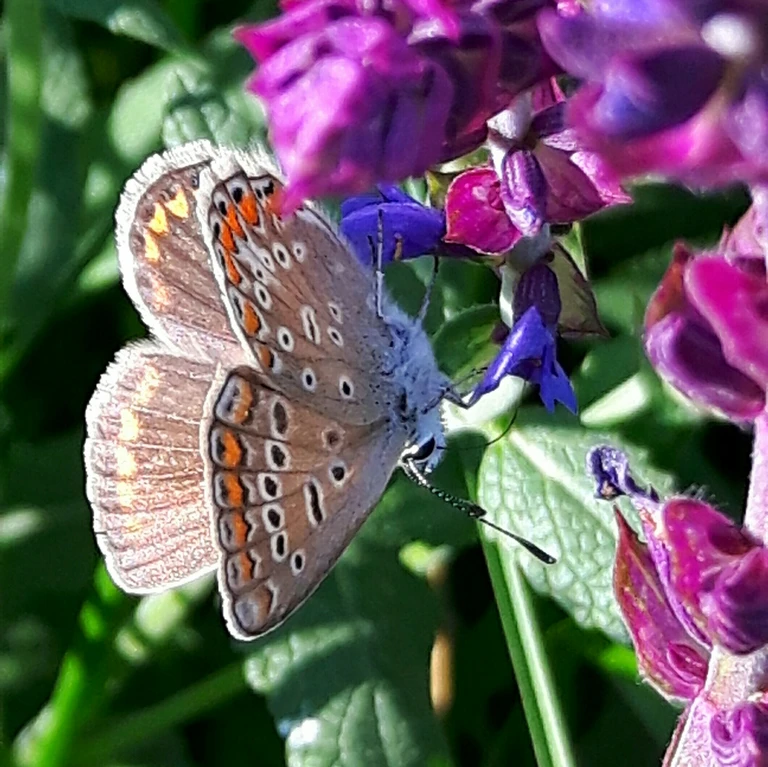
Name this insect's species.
Polyommatus icarus
